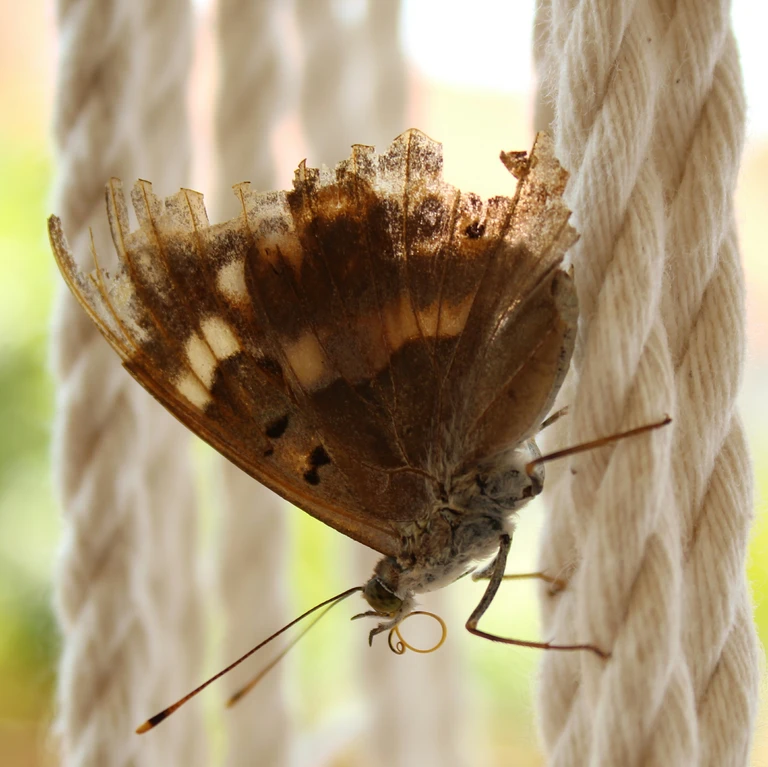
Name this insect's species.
Apatura ilia
